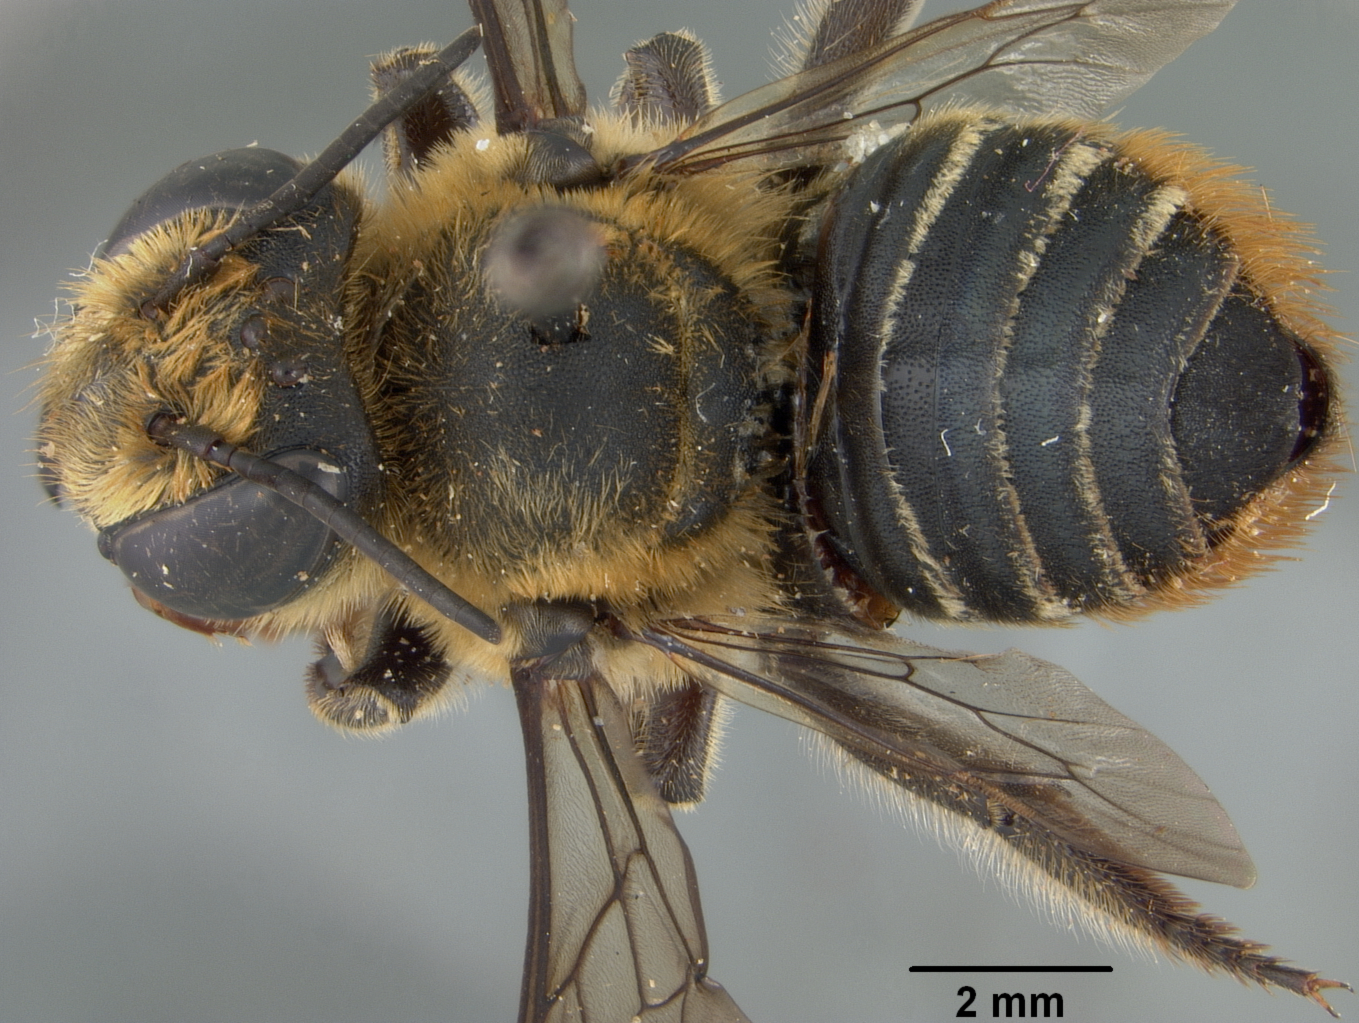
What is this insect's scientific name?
Megachile shortlandi
